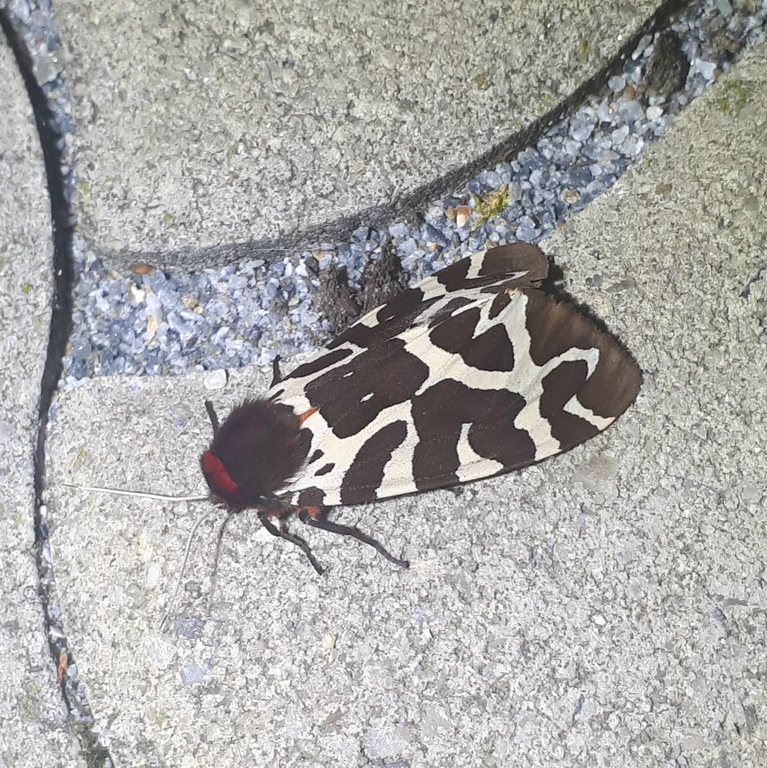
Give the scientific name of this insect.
Arctia caja
